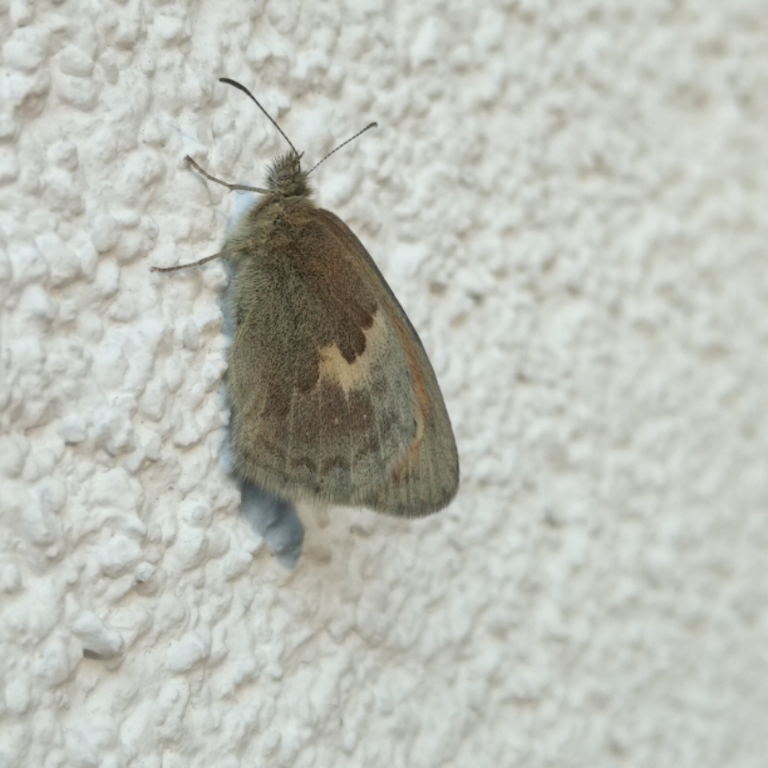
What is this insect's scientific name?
Coenonympha pamphilus
